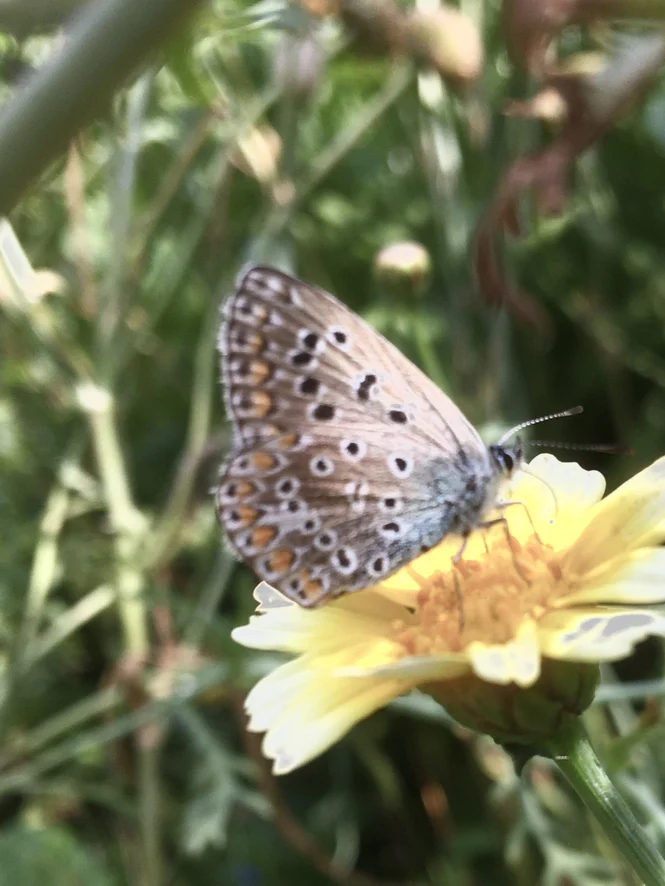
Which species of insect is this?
Polyommatus icarus
